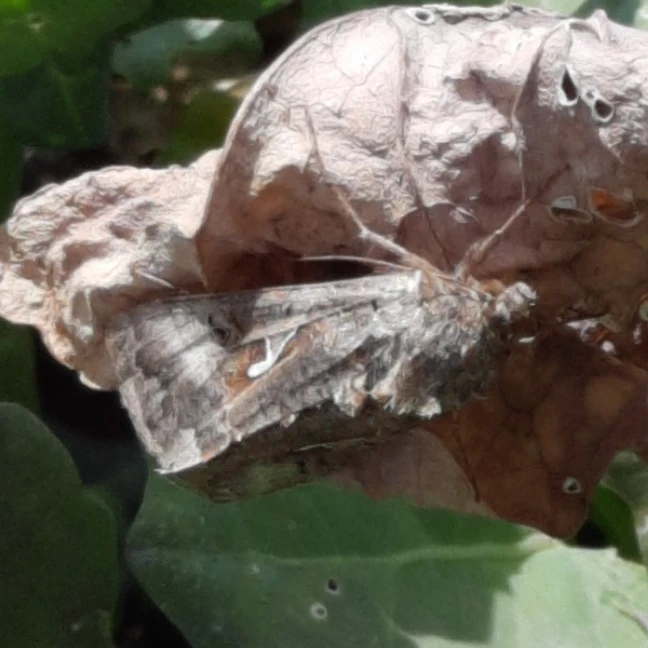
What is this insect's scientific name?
Autographa gamma
